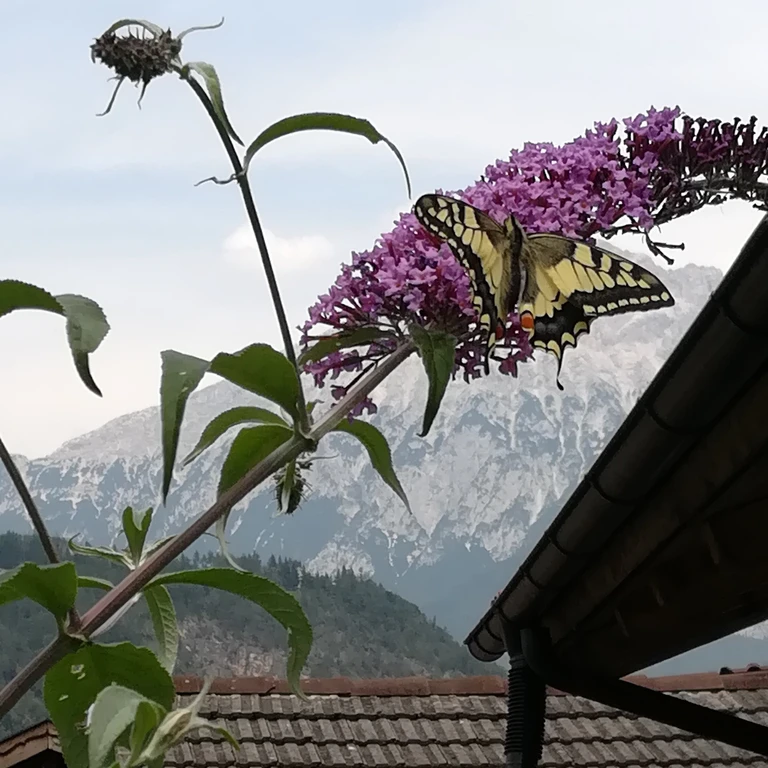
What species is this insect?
Papilio machaon
